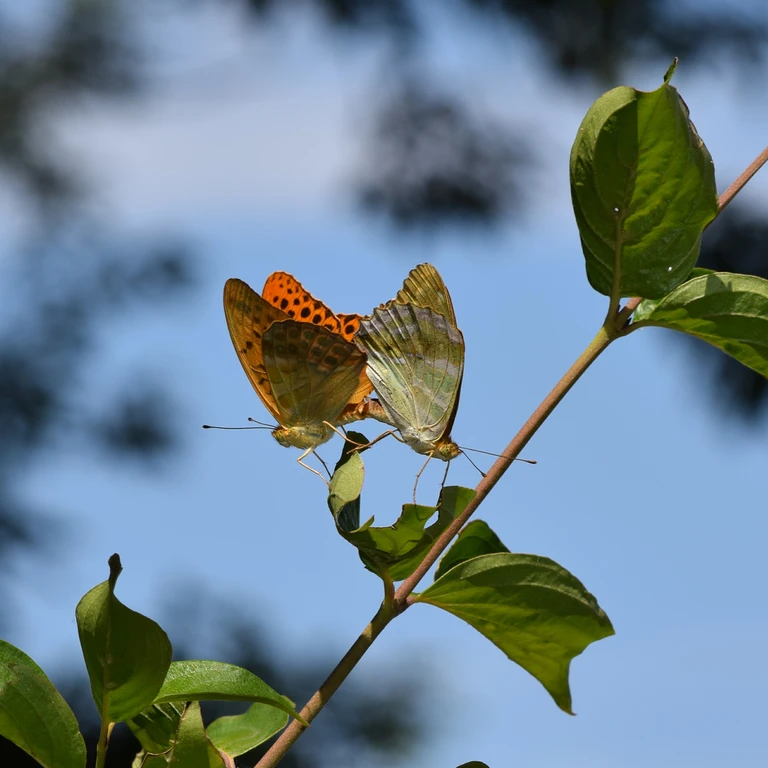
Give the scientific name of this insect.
Argynnis paphia
